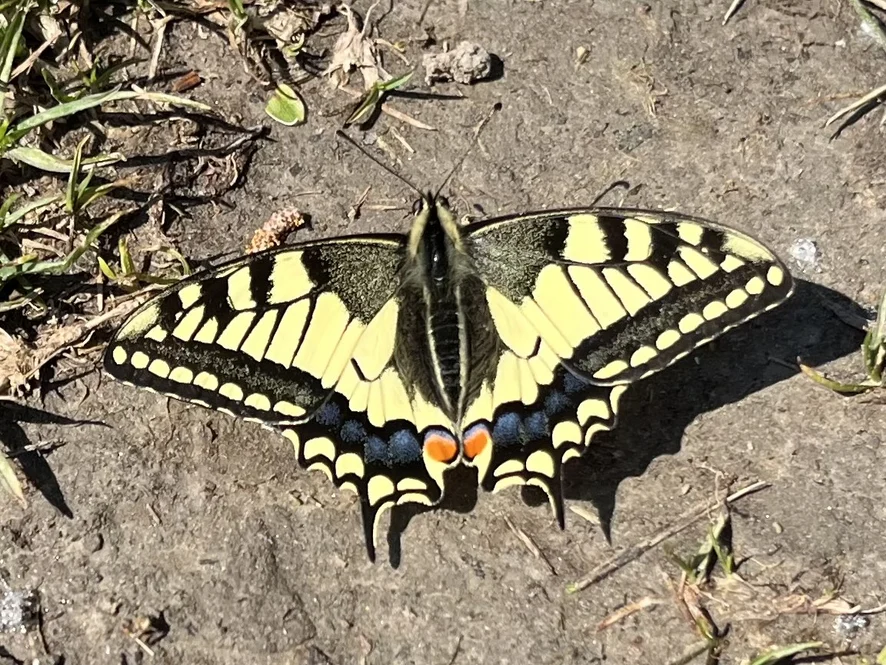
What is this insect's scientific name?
Papilio machaon
